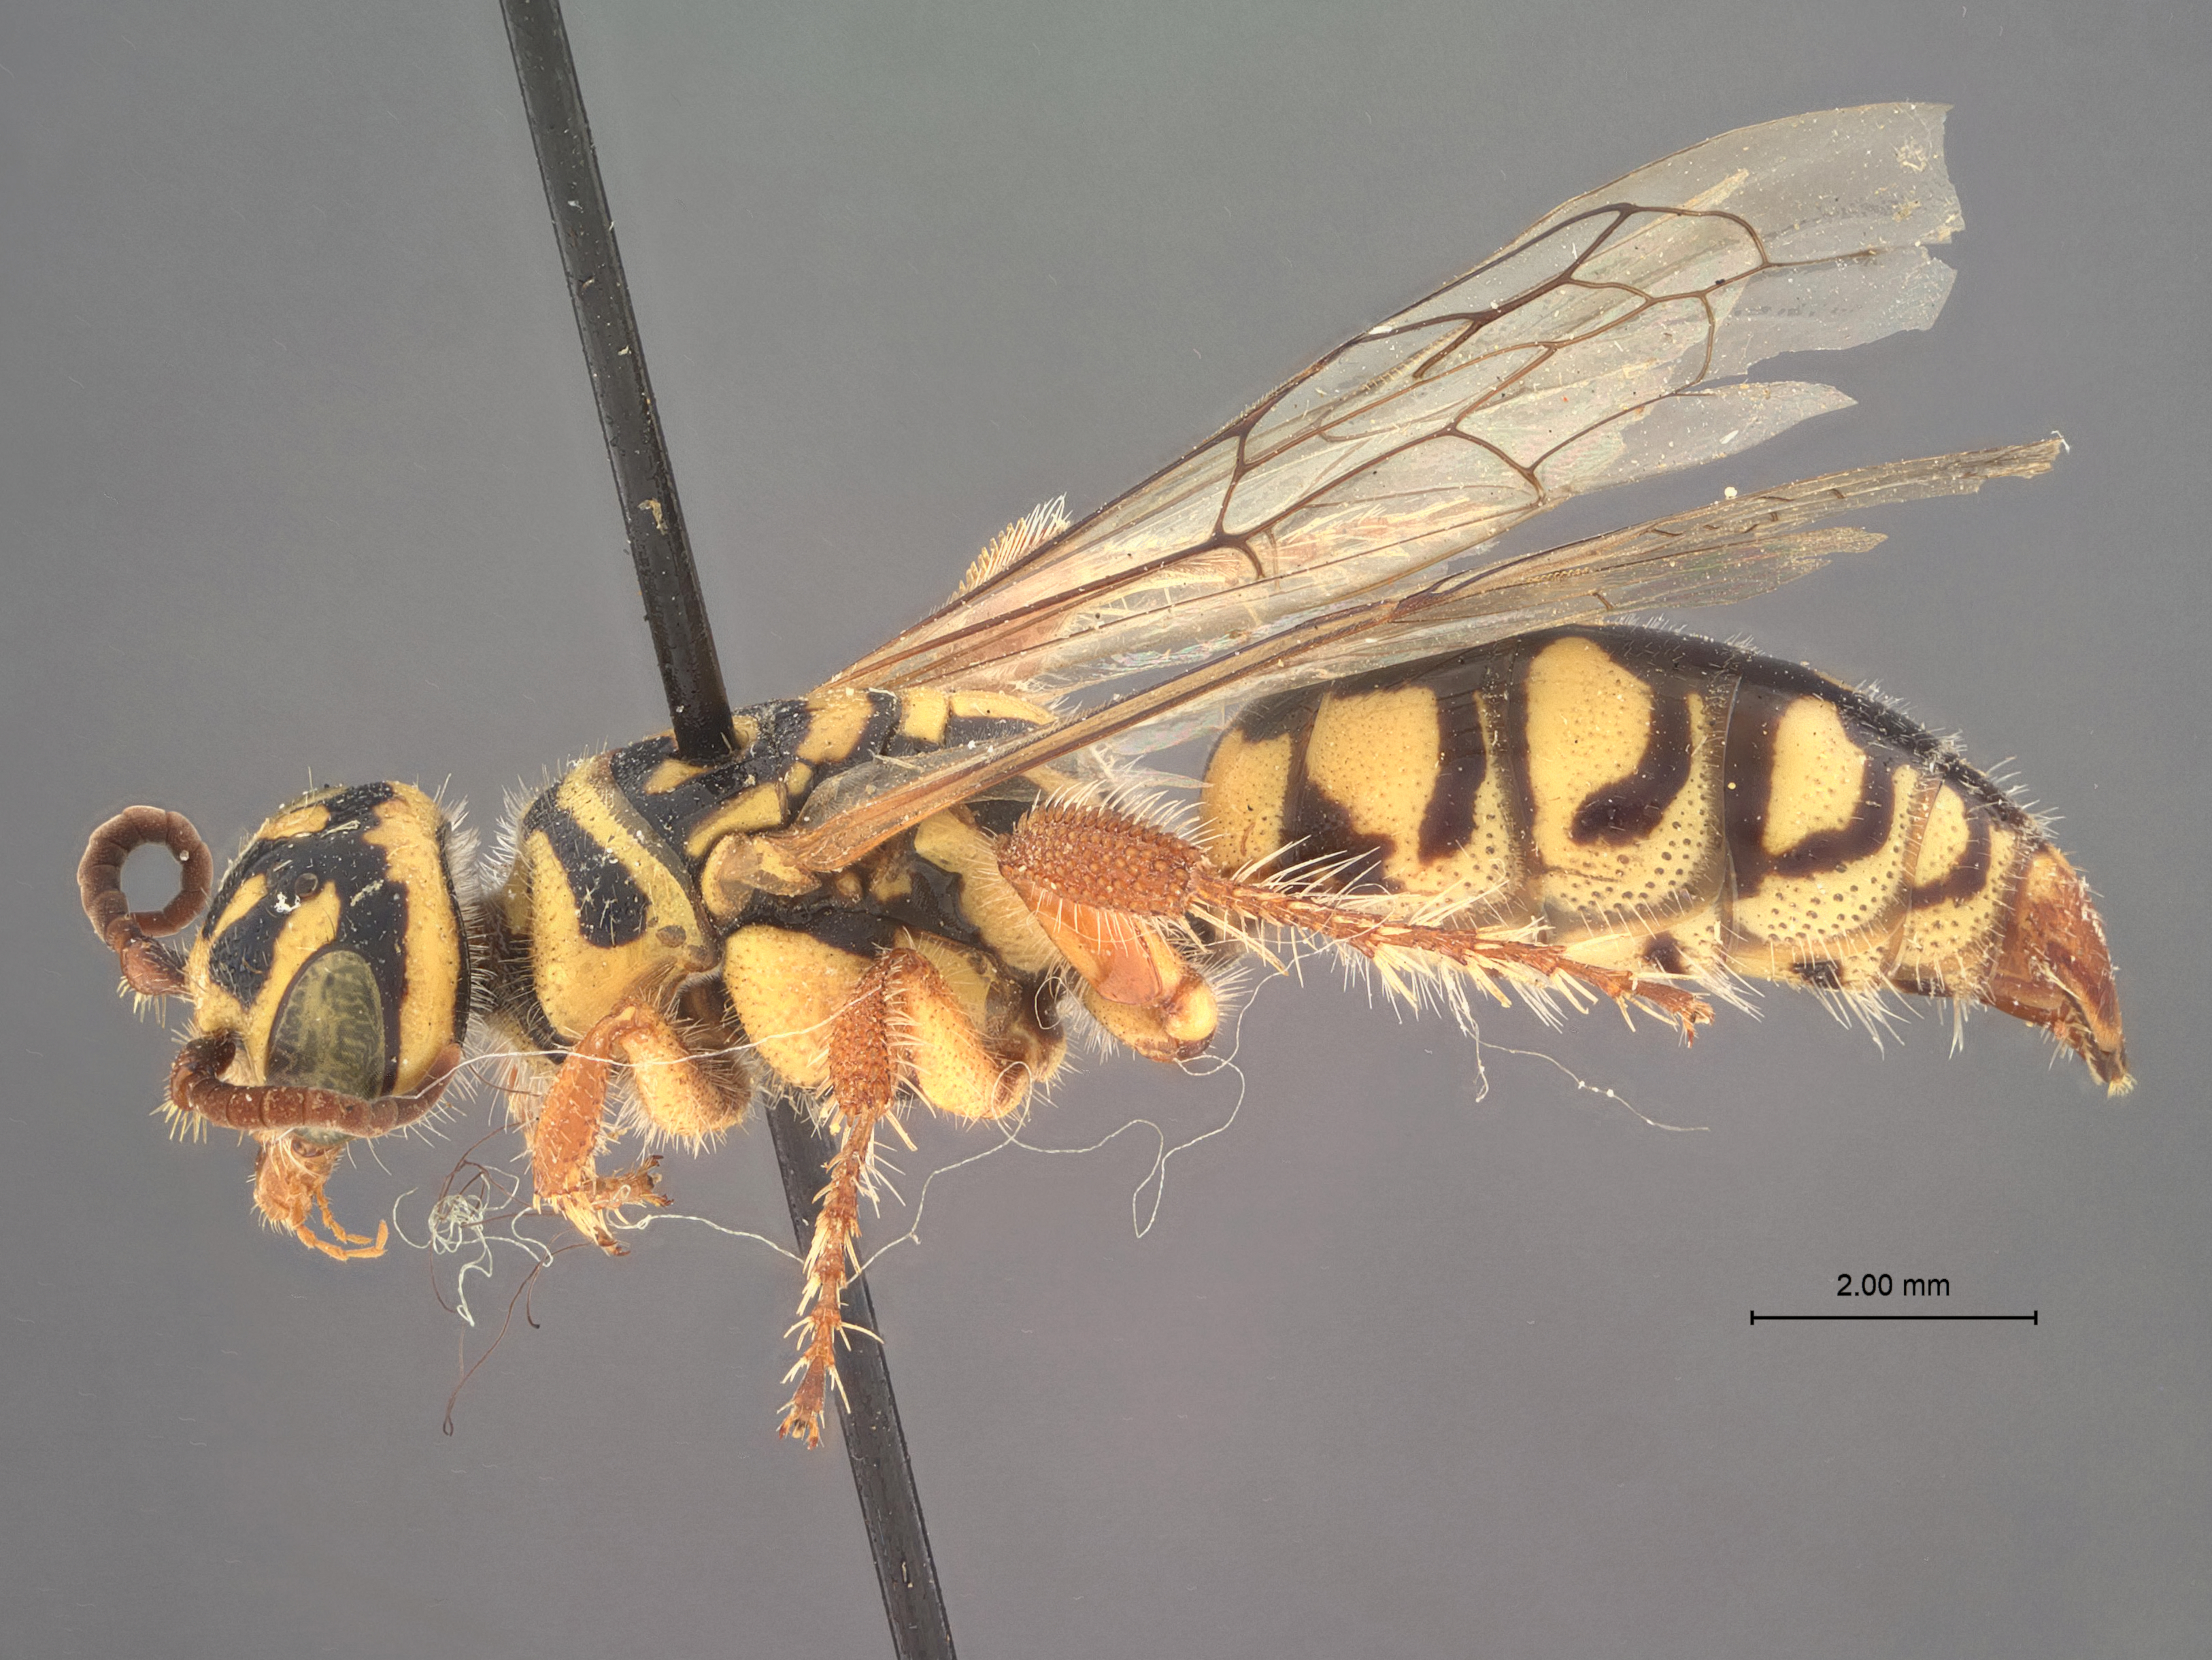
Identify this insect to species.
Myzina sulphurea
